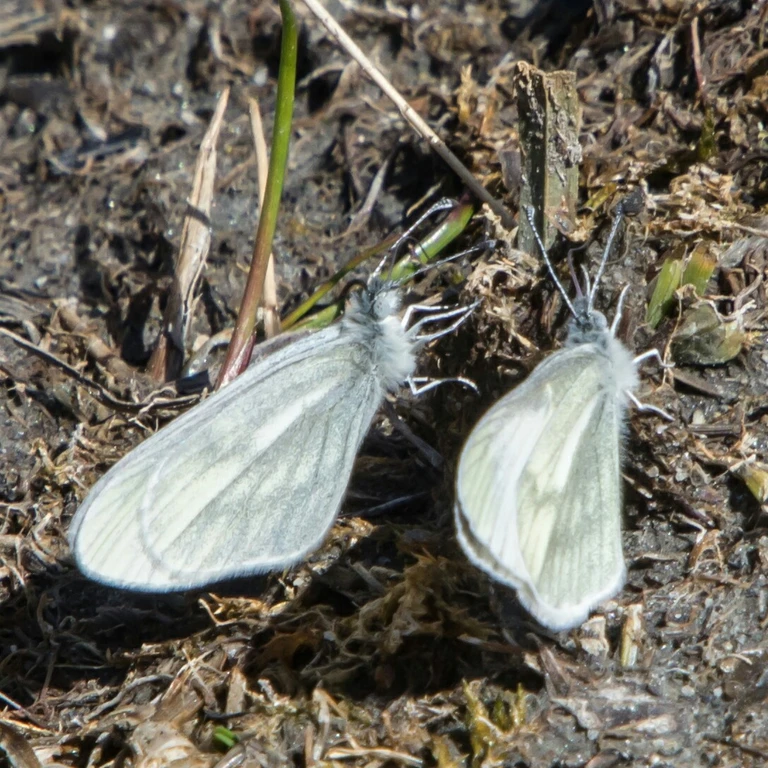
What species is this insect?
Leptidea sinapis/juvernica
